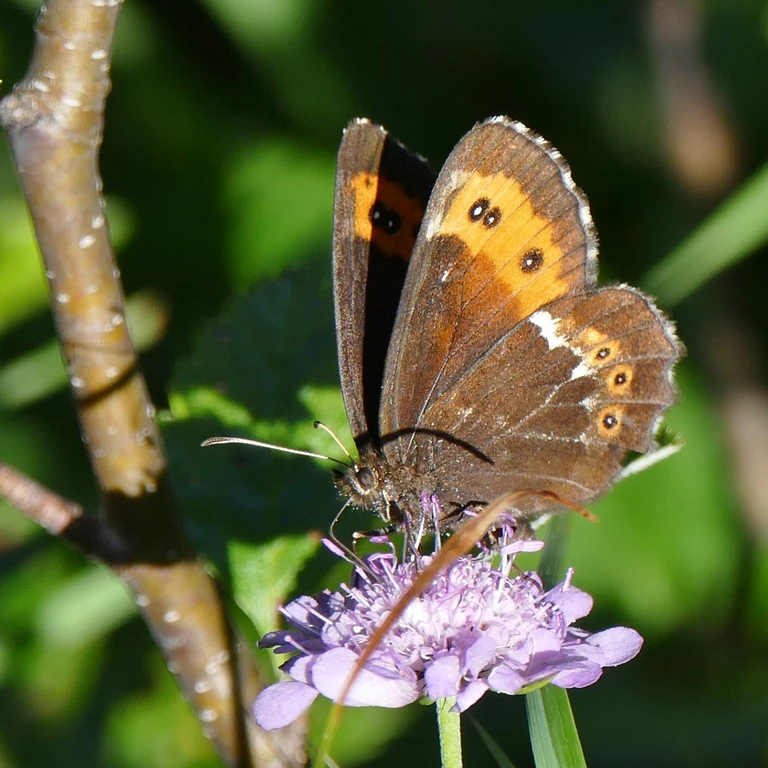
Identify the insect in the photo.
Erebia ligea
